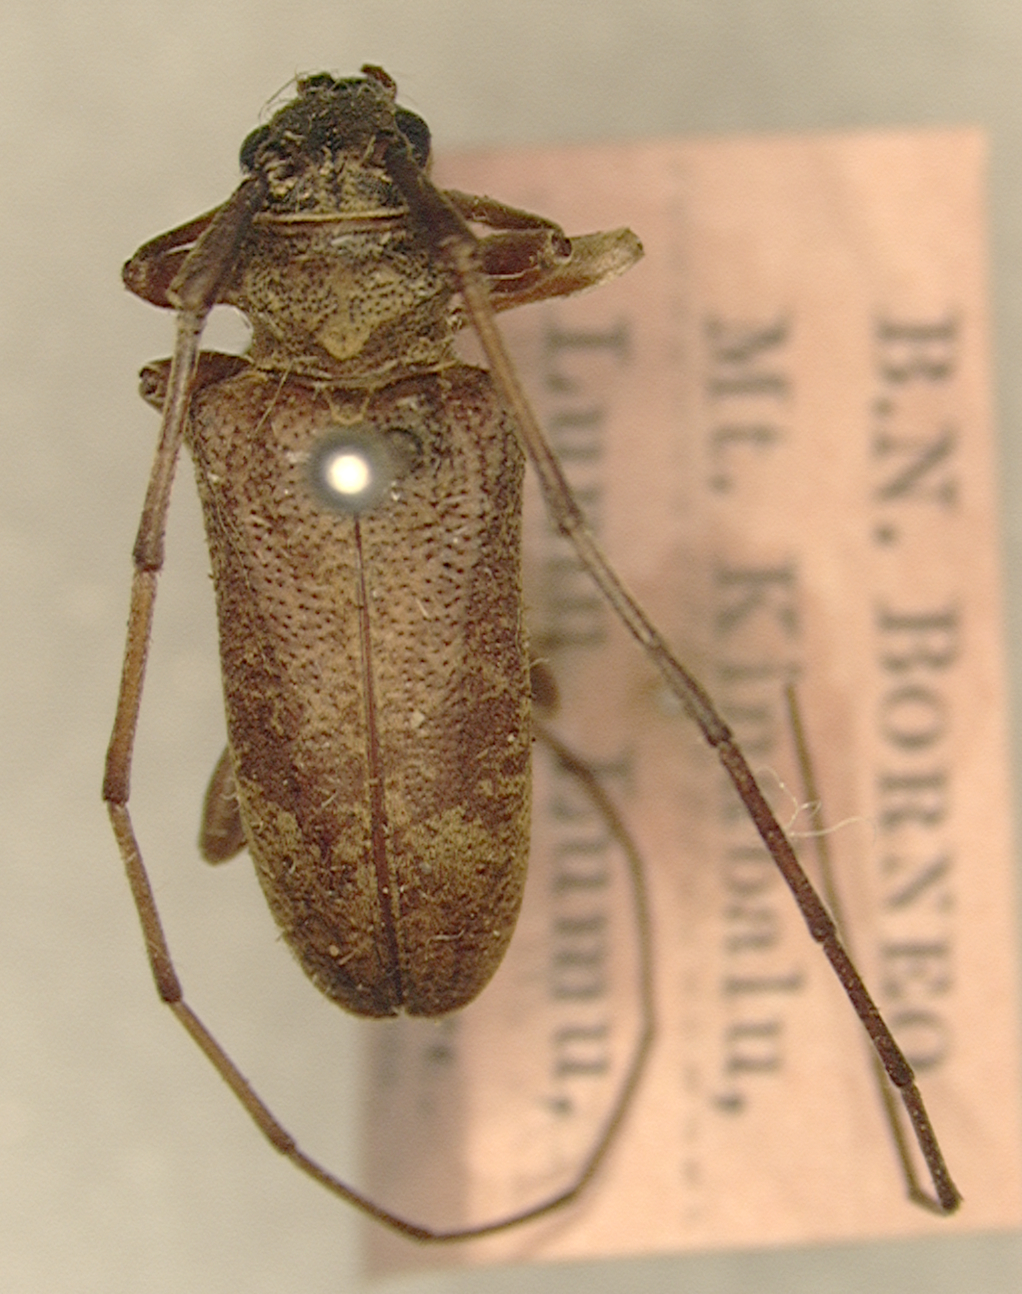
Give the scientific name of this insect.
Anhammus variegatus (also Monochamus fisheri)
